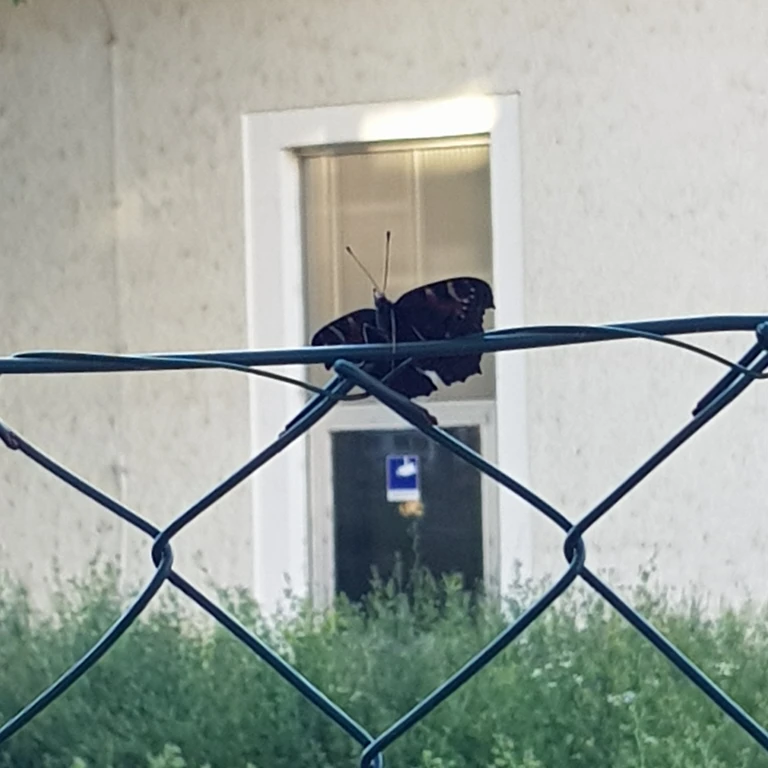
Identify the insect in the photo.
Aglais io
